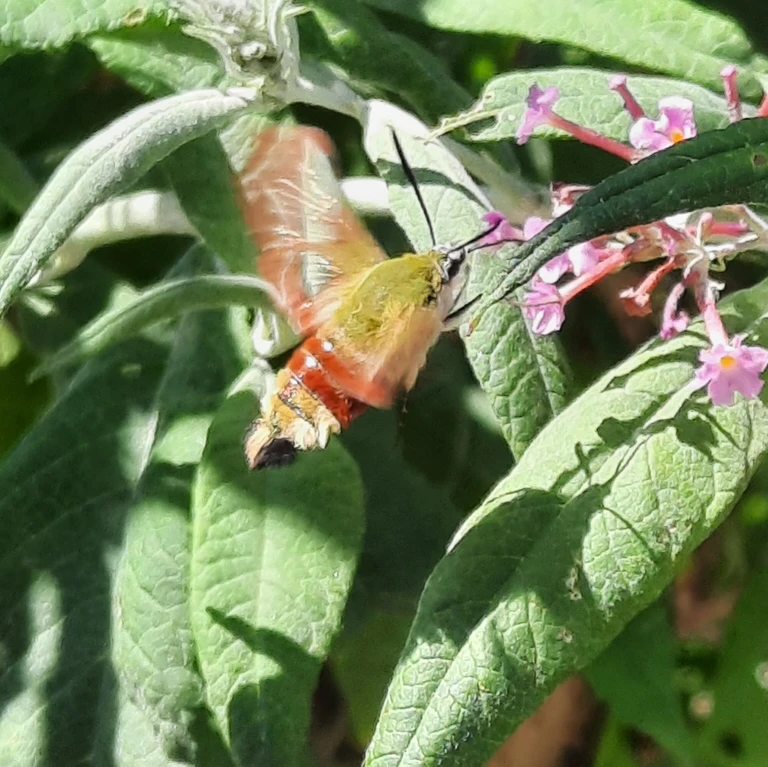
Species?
Hemaris fuciformis
